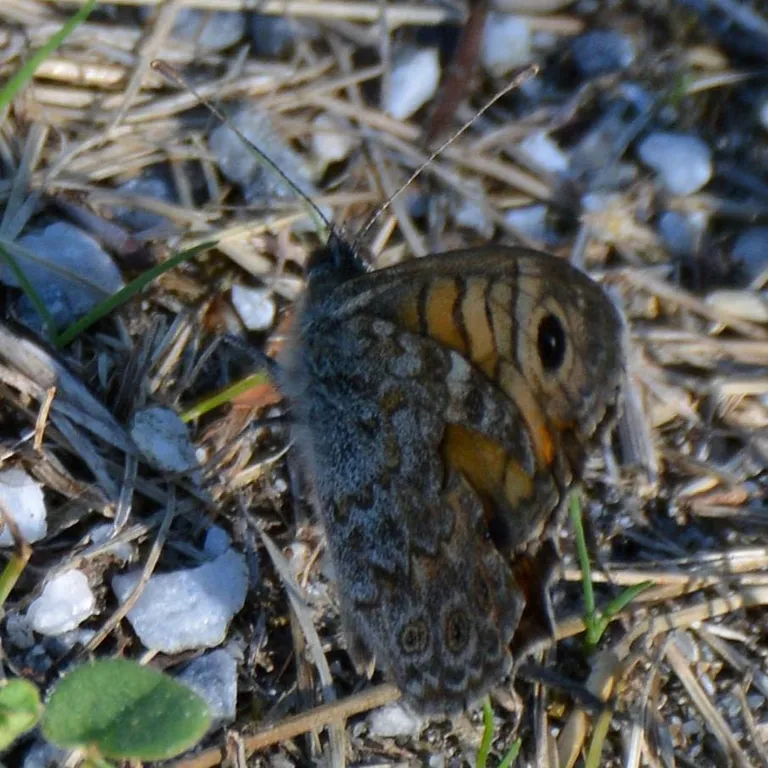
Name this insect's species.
Lasiommata megera (also Pararge megera)
